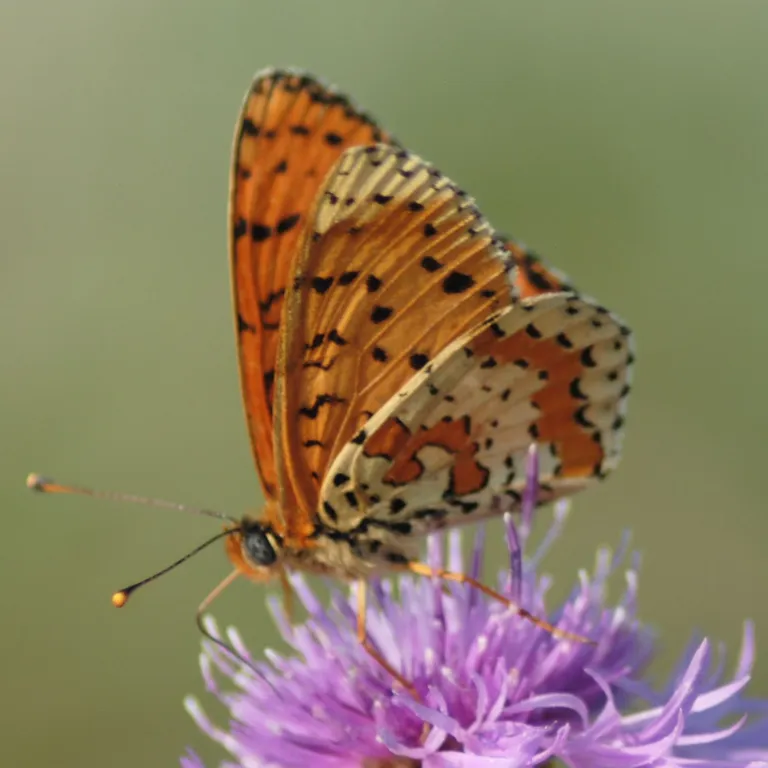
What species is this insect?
Melitaea didyma
